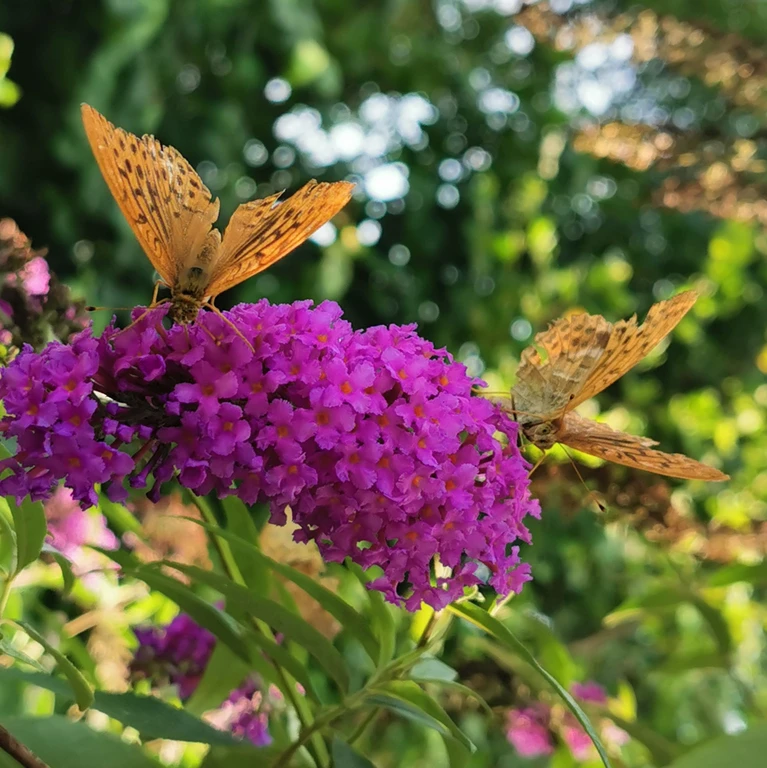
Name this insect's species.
Argynnis paphia
